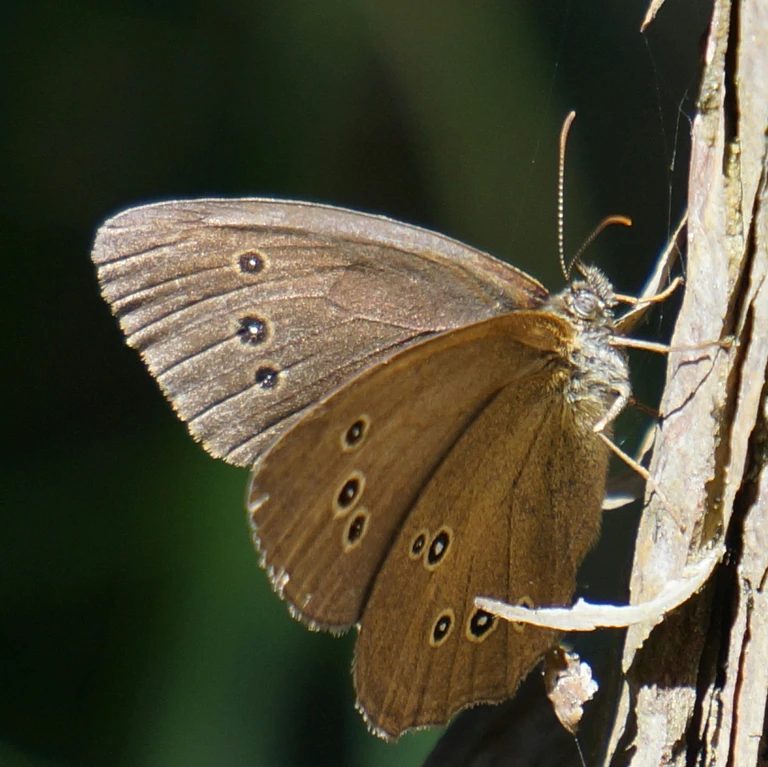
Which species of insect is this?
Aphantopus hyperantus
